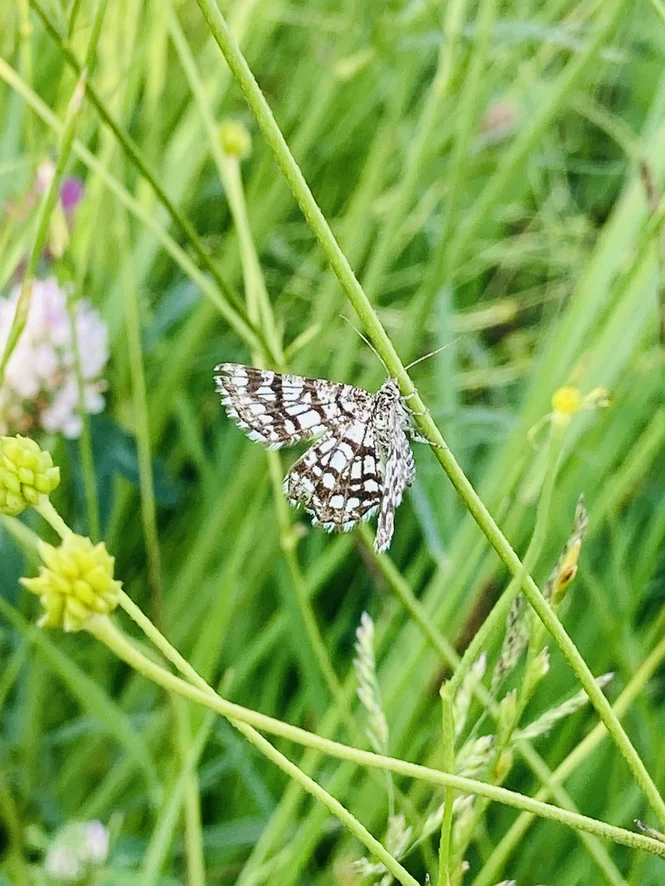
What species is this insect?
Chiasmia clathrata
